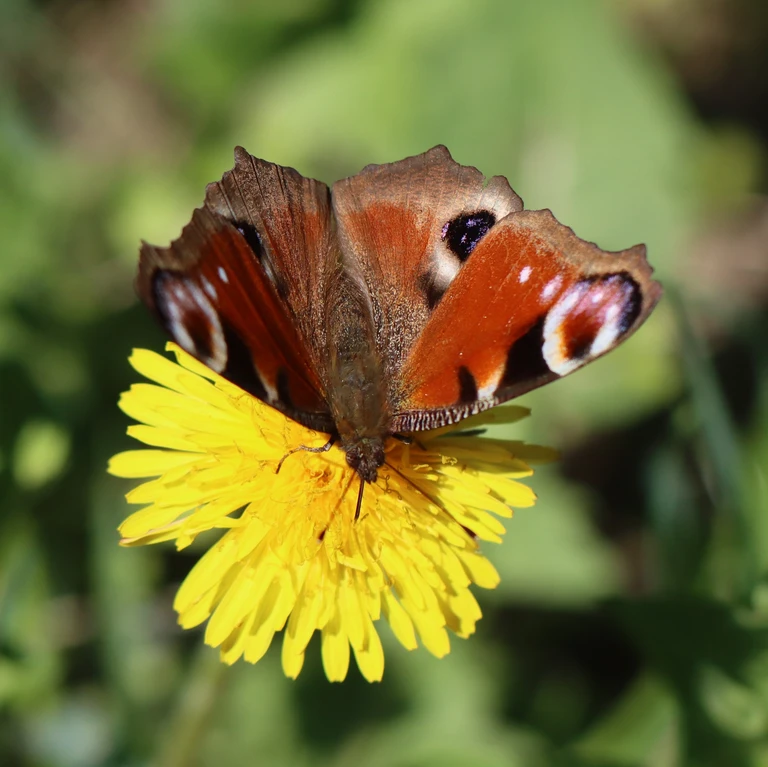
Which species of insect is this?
Aglais io
